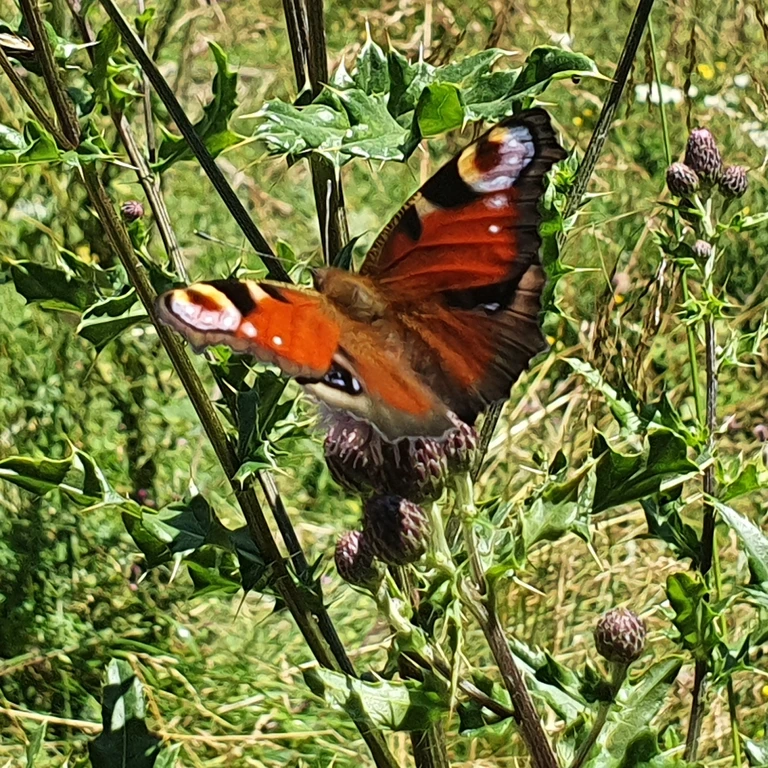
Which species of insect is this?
Aglais io
